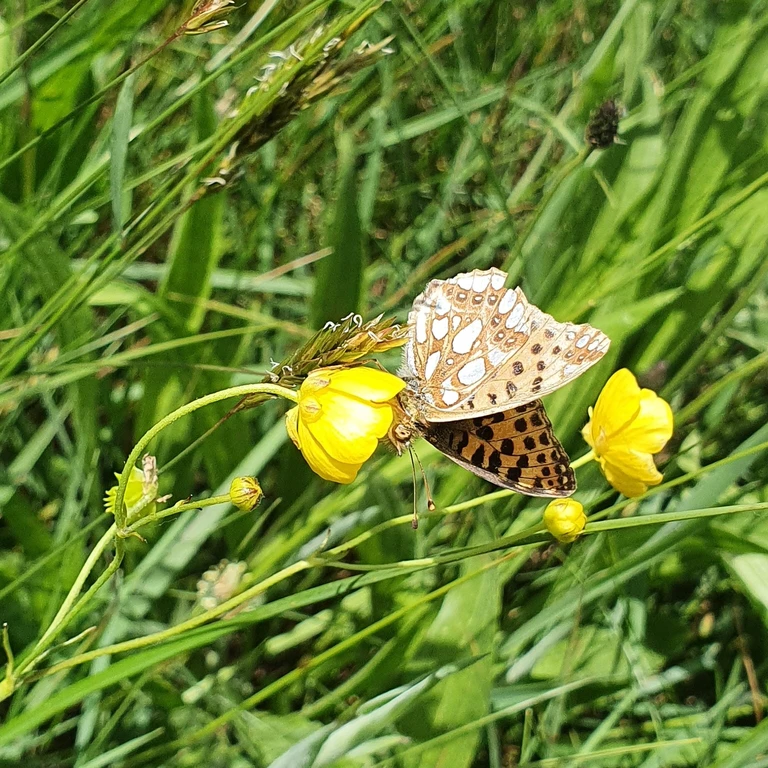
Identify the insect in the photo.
Issoria lathonia
